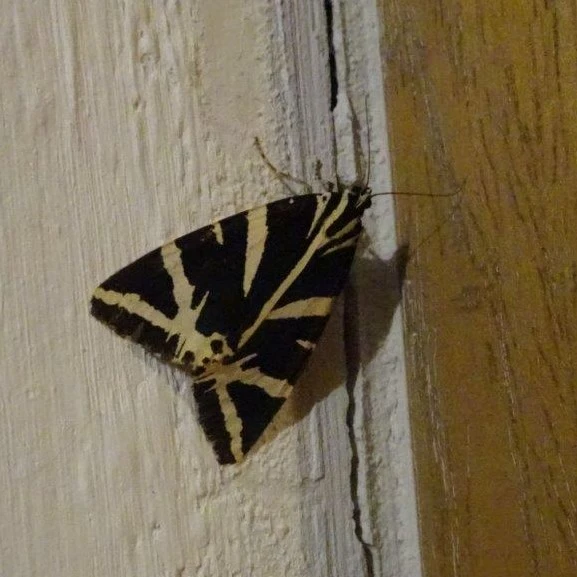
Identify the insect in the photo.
Euplagia quadripunctaria
